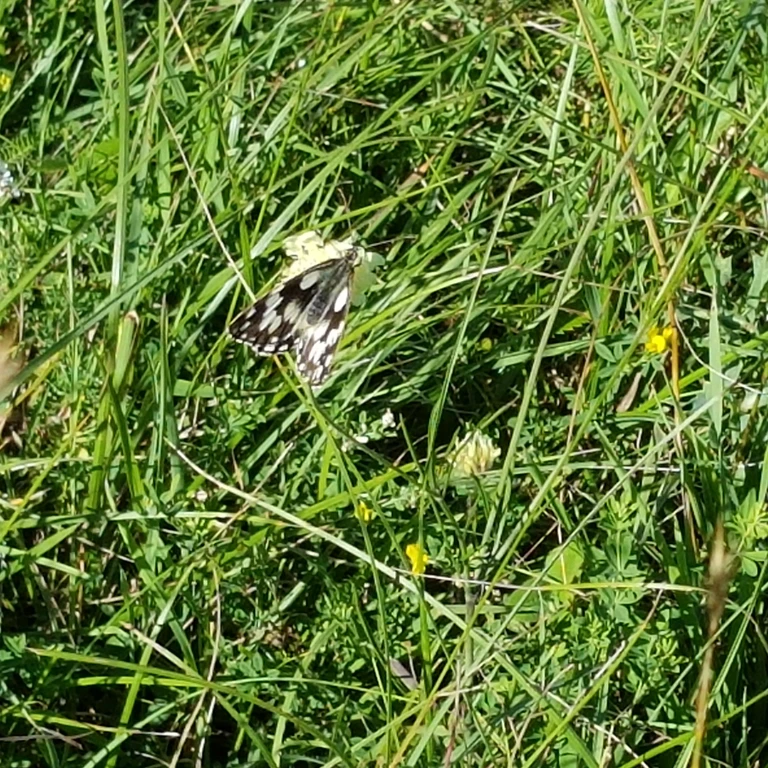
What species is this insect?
Melanargia galathea
